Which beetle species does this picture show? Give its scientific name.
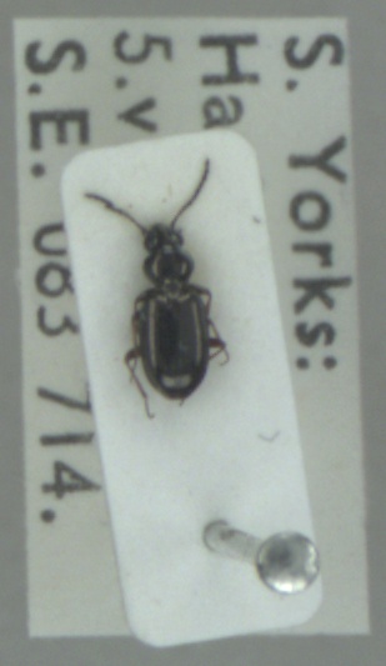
Bembidion lampros
